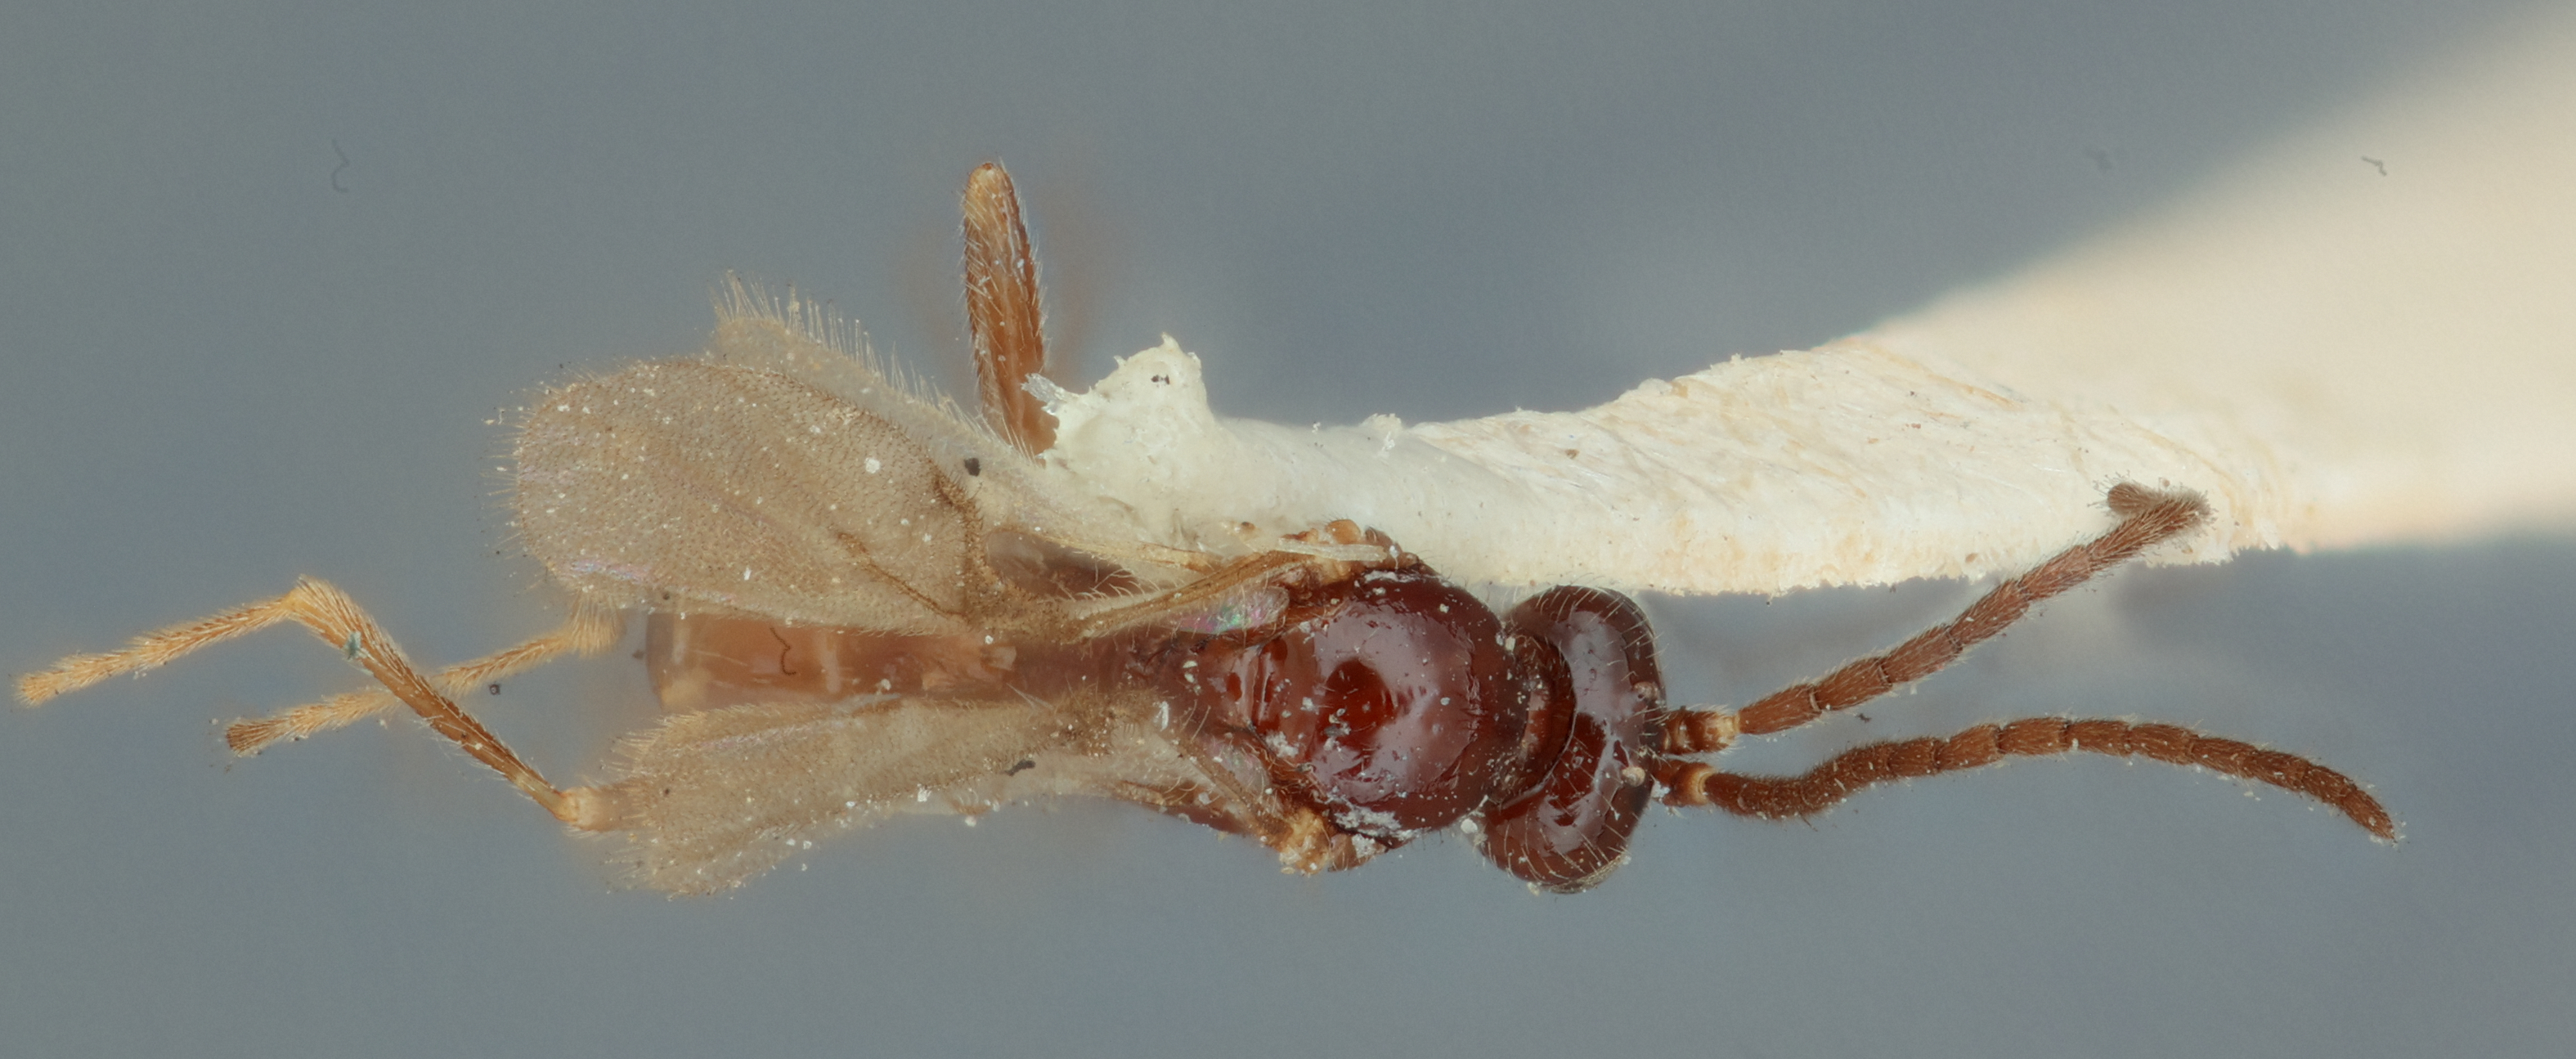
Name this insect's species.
Lipolexis piceus
